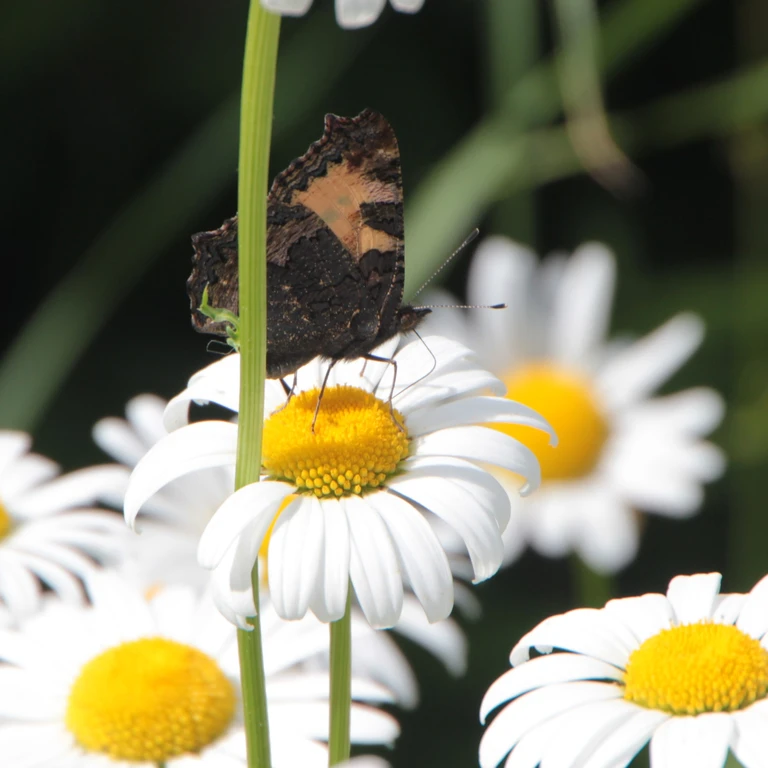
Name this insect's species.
Aglais urticae
